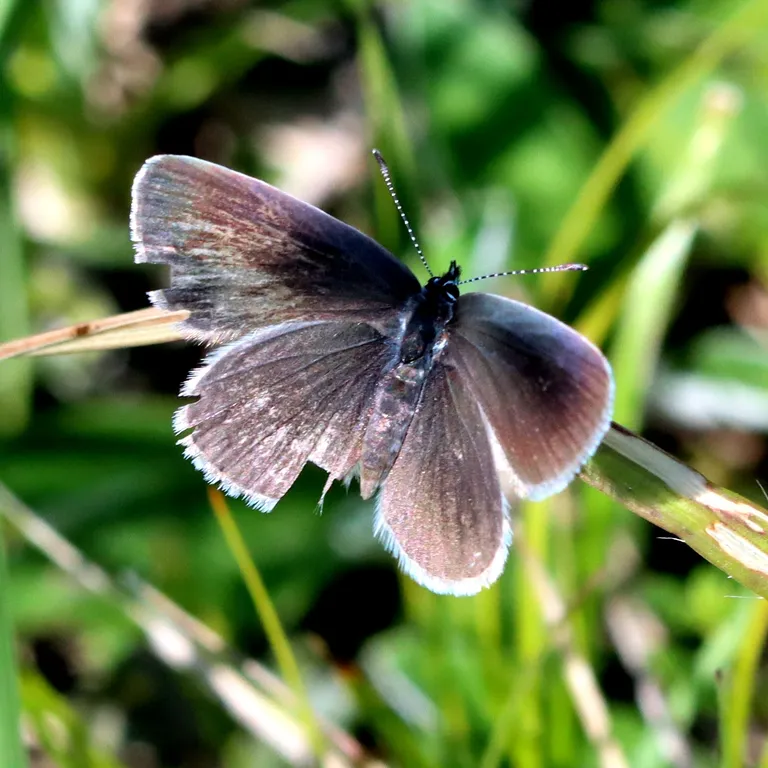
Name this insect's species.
Cupido minimus
